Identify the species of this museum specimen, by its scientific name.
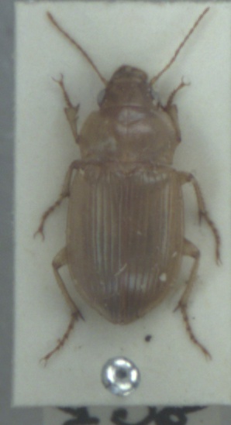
Amara fulva
